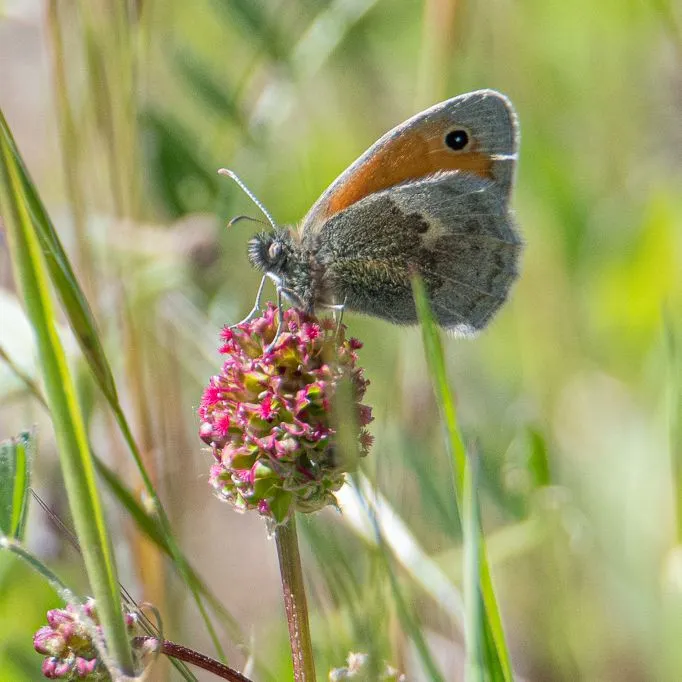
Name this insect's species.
Coenonympha pamphilus
